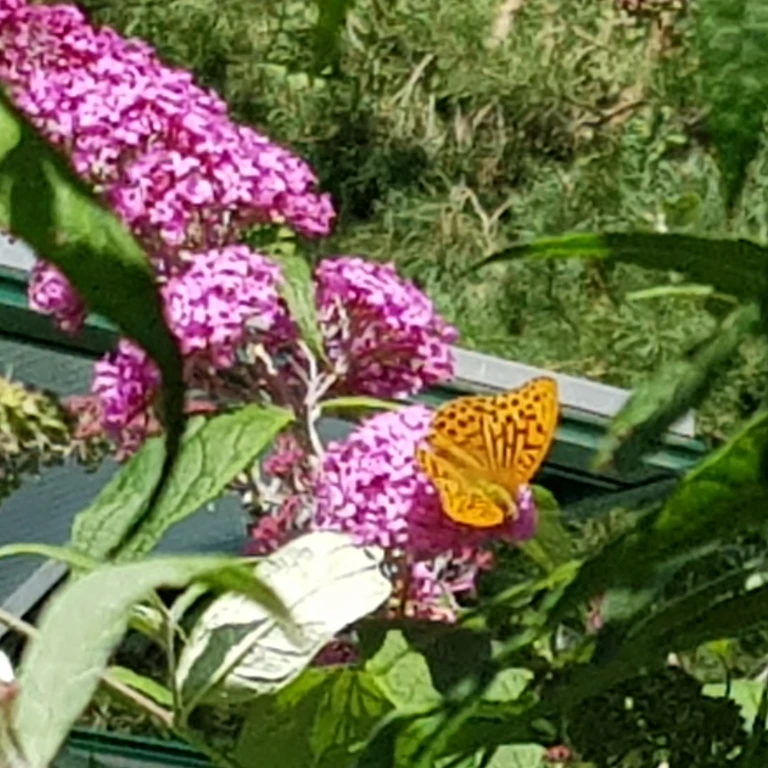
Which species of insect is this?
Argynnis paphia
